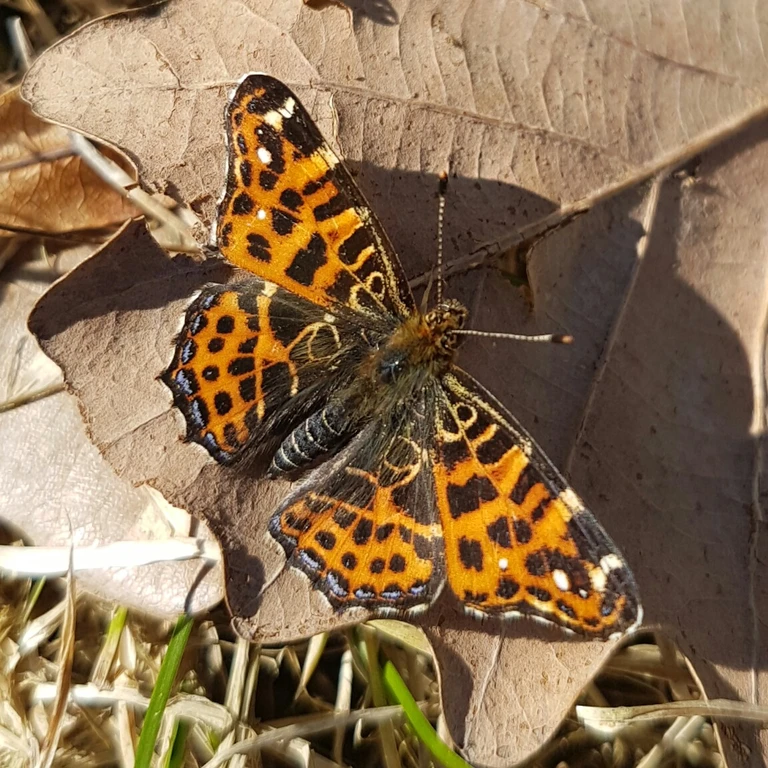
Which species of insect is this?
Araschnia levana
